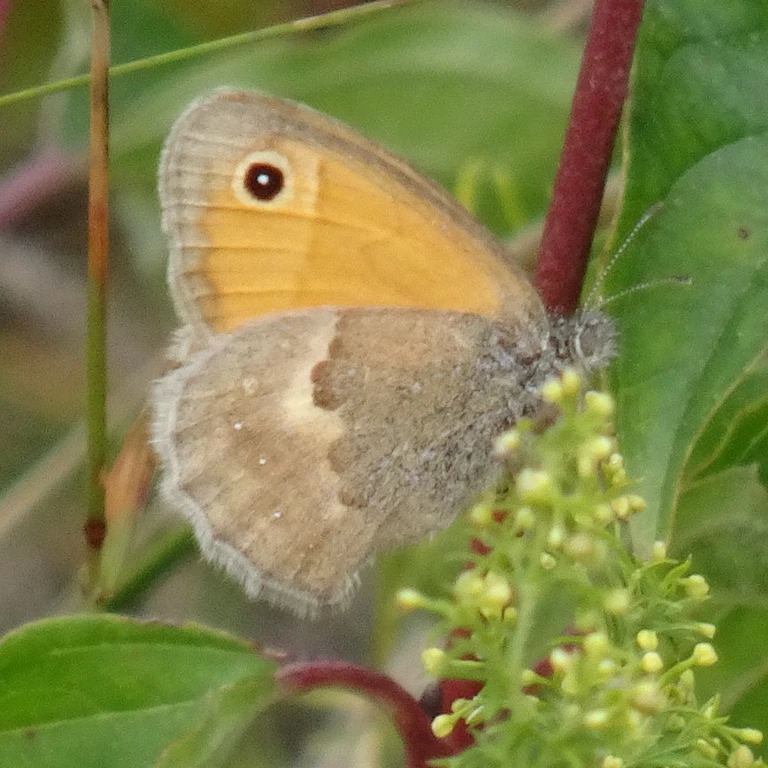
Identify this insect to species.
Coenonympha pamphilus
